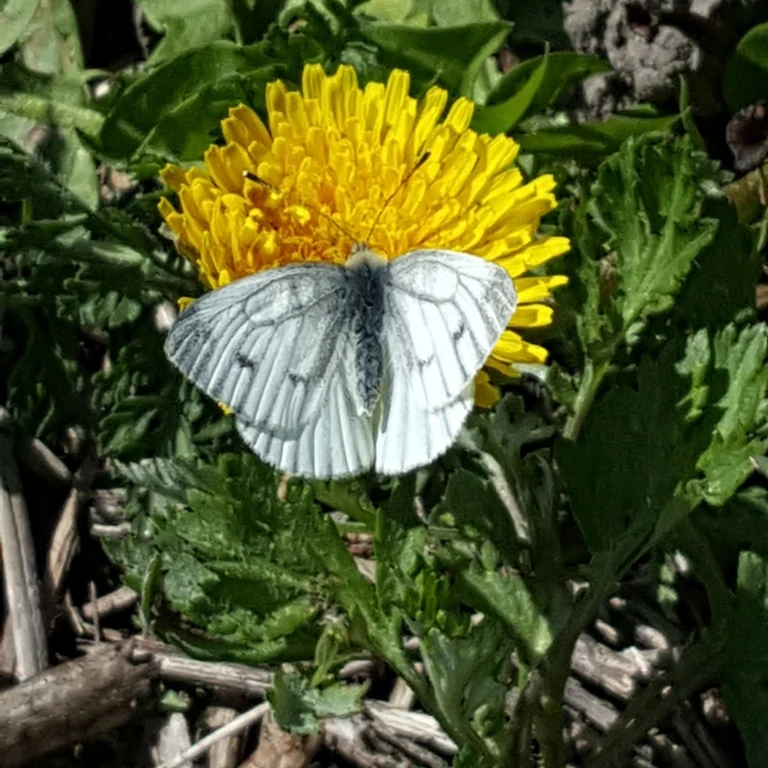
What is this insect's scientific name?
Pieris napi
